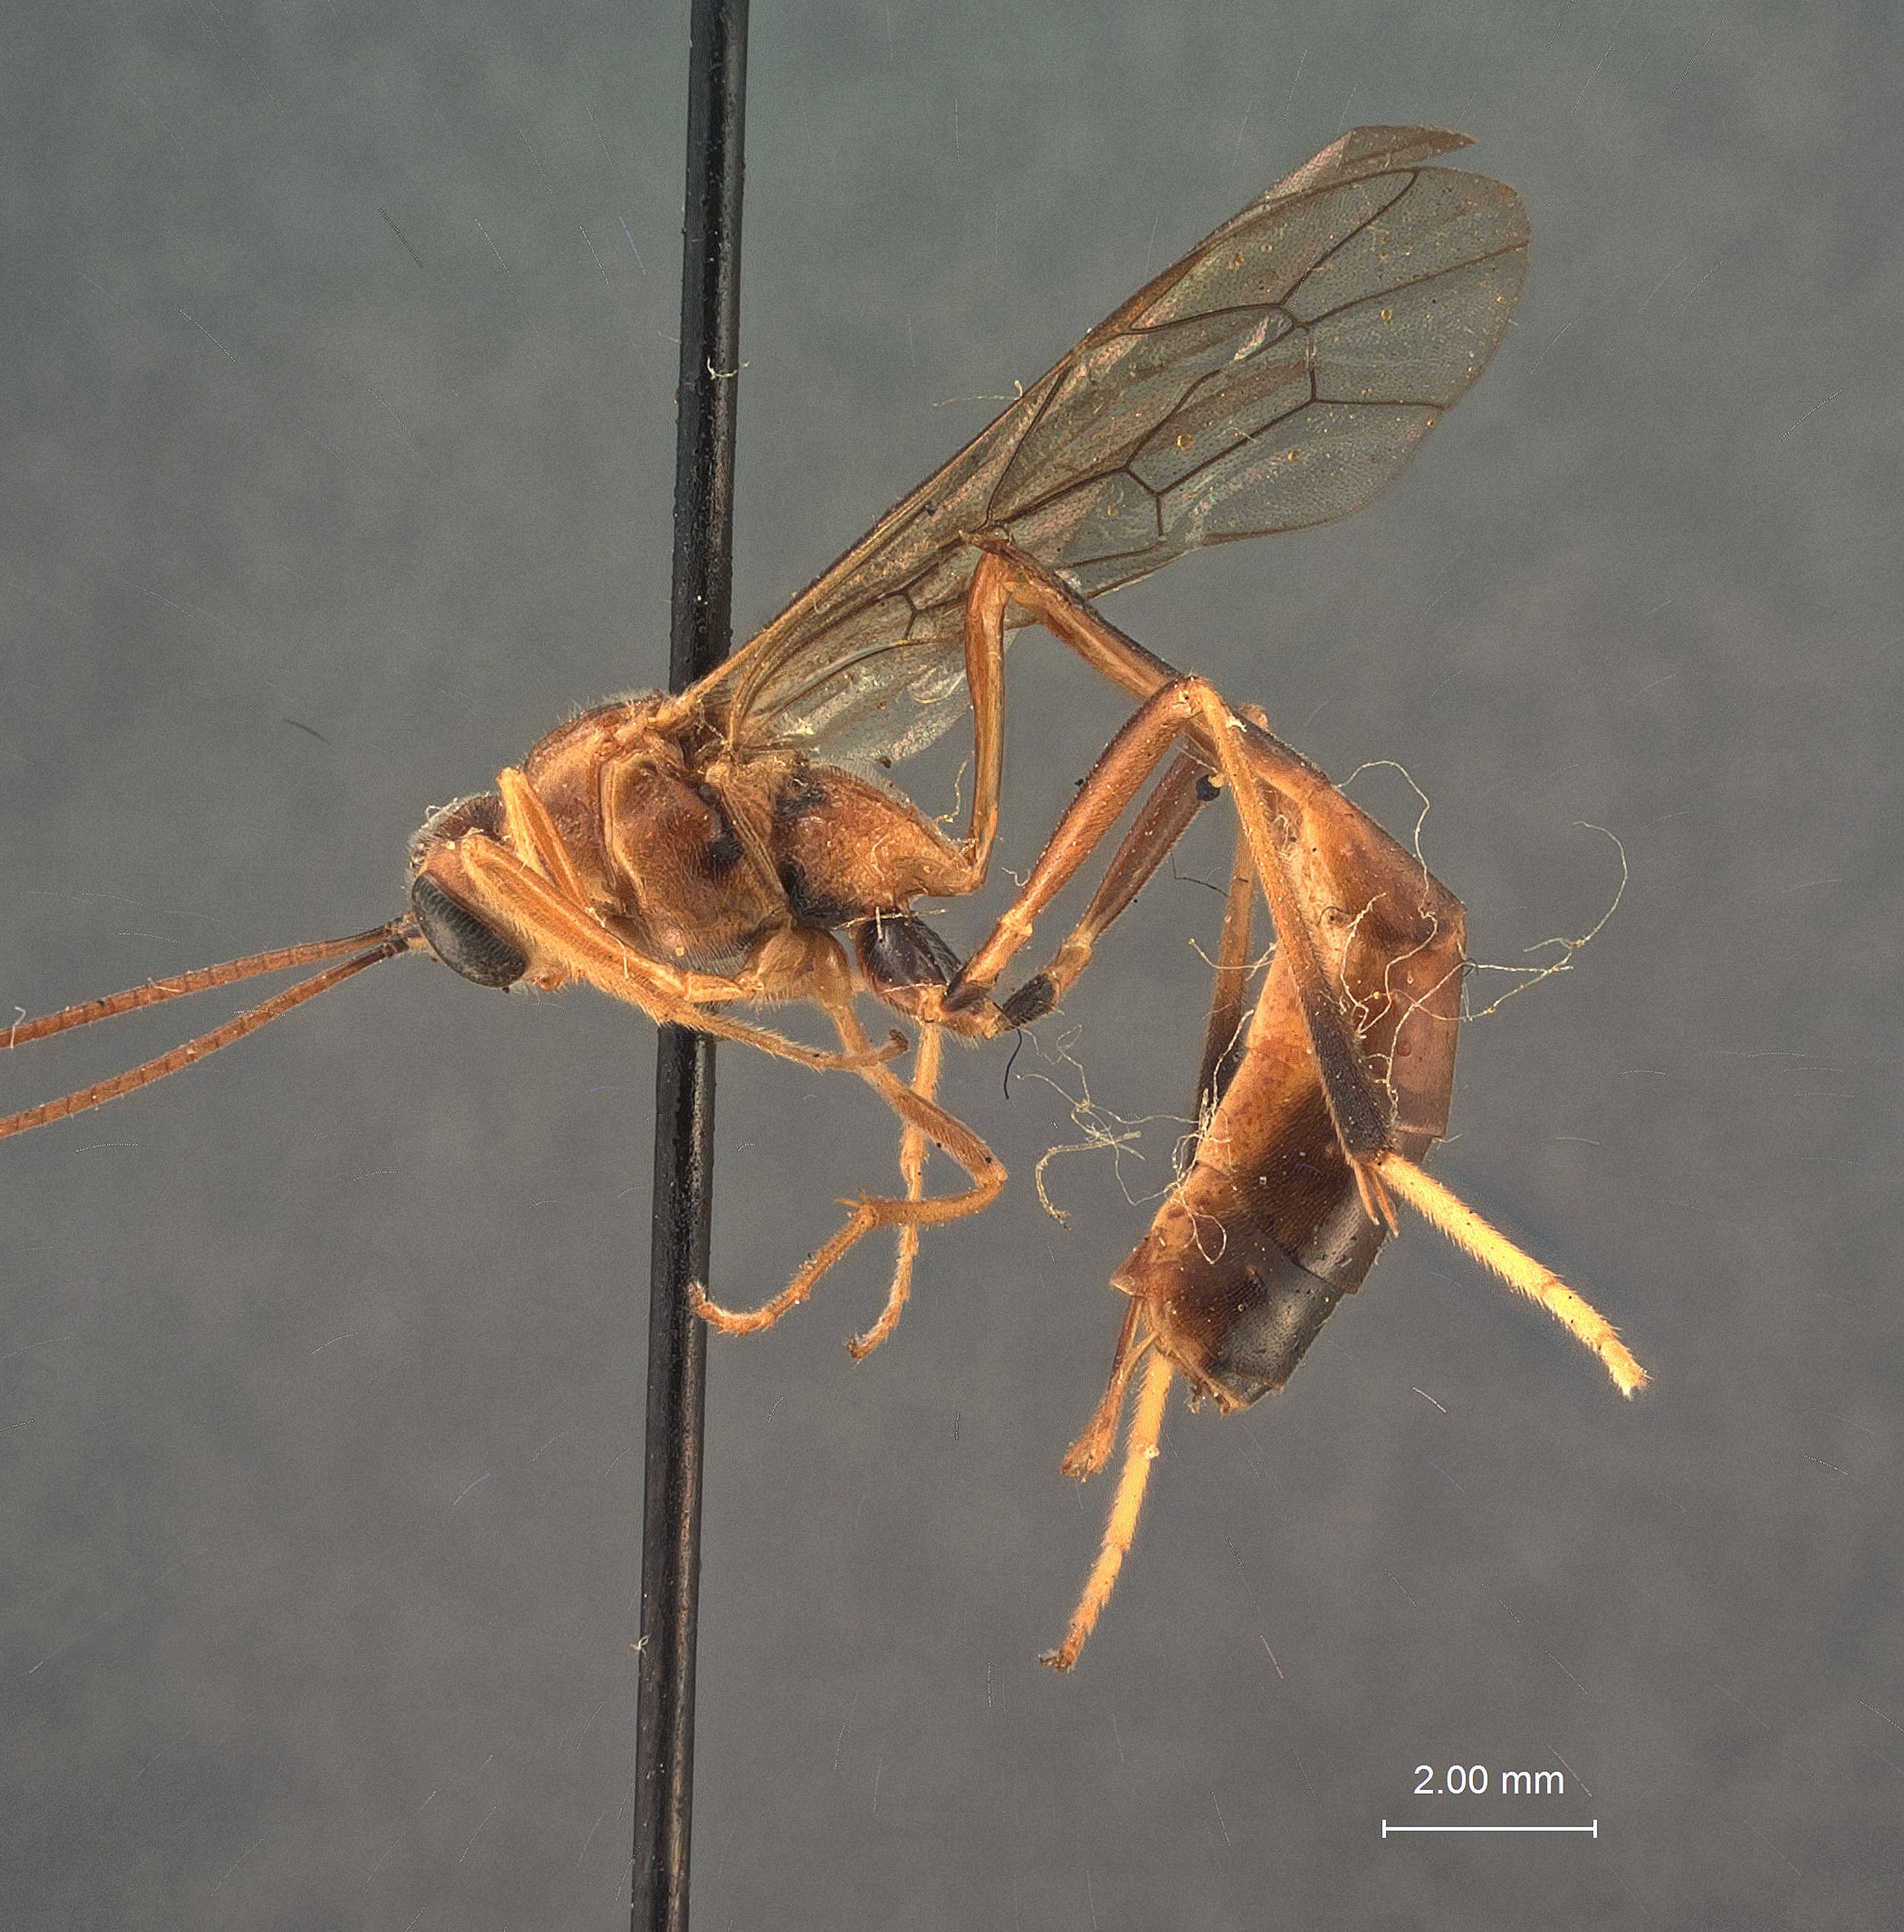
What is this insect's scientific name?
Habronyx severini
